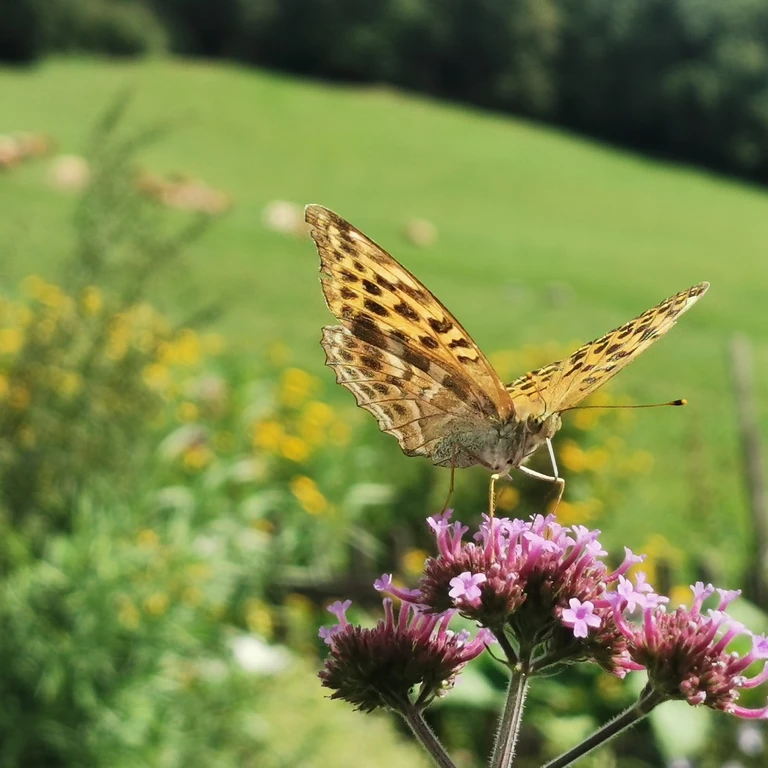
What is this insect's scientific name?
Argynnis paphia
